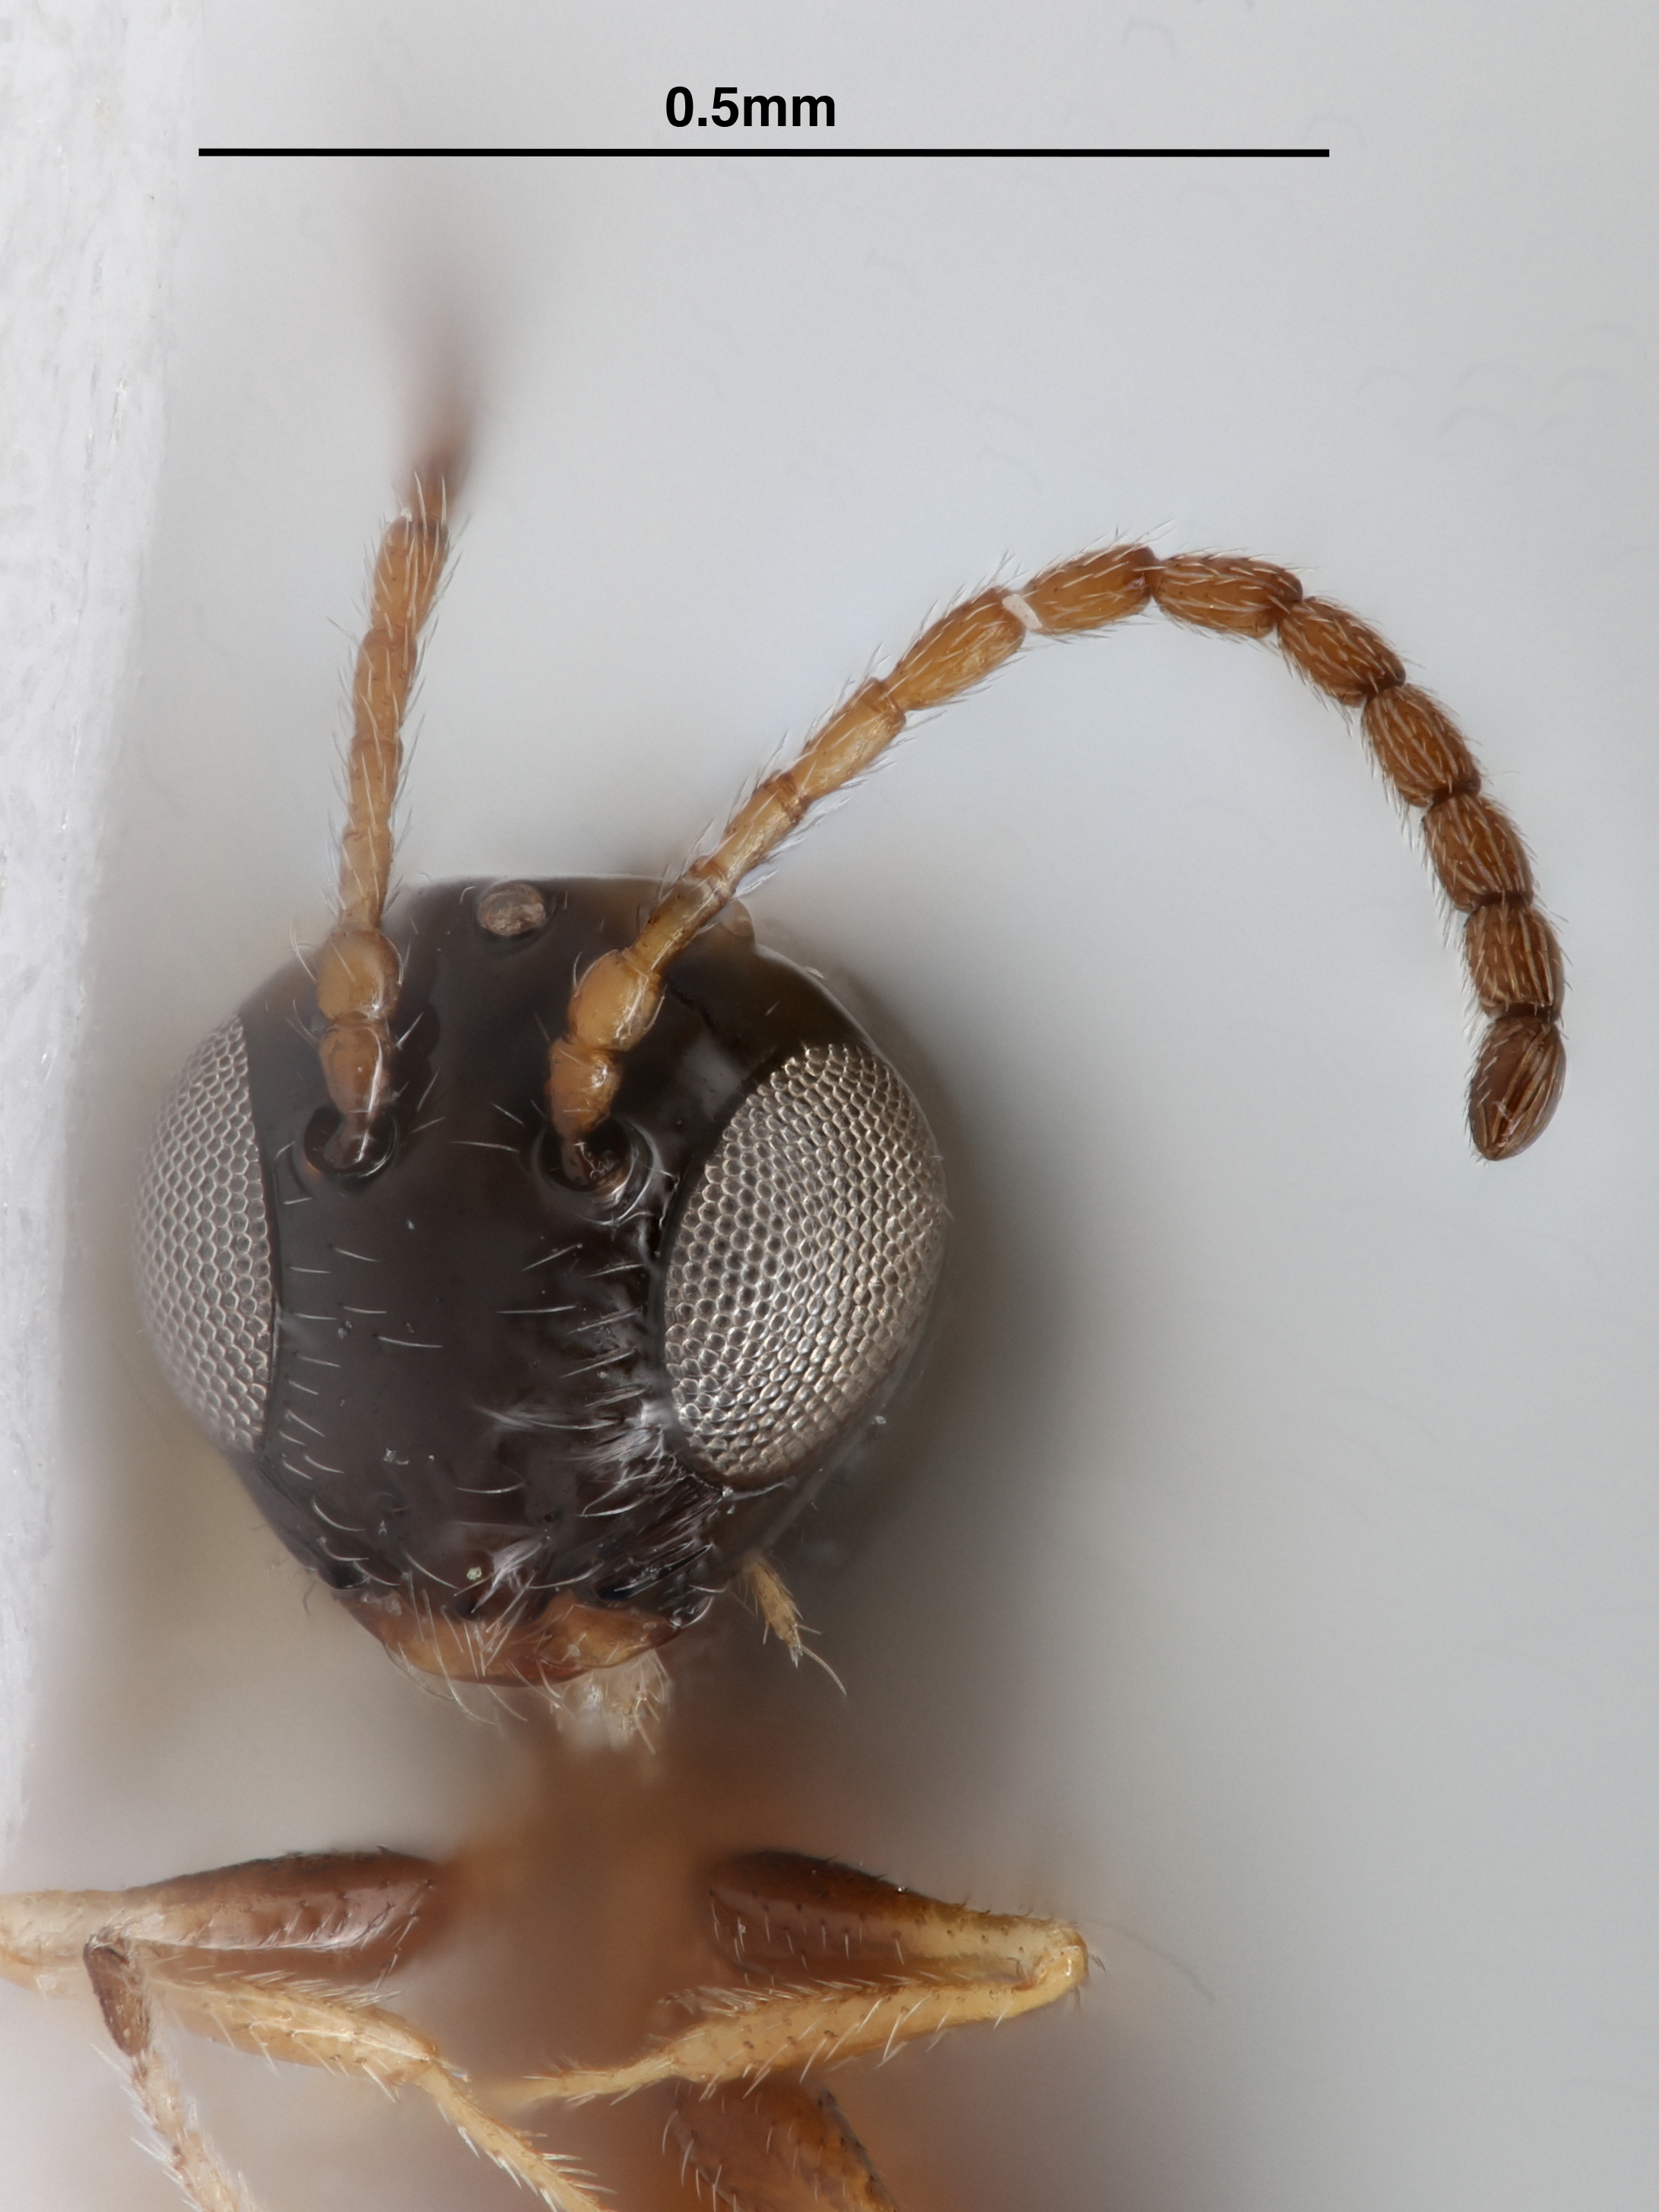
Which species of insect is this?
Nordlanderia klosse
